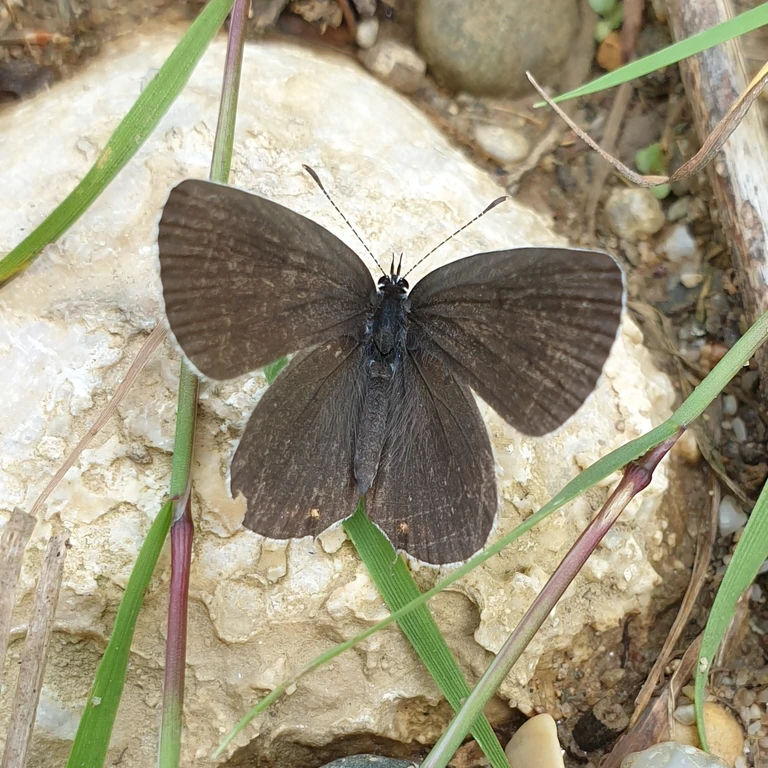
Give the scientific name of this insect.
Cupido argiades (also Elkalyce argiades)
